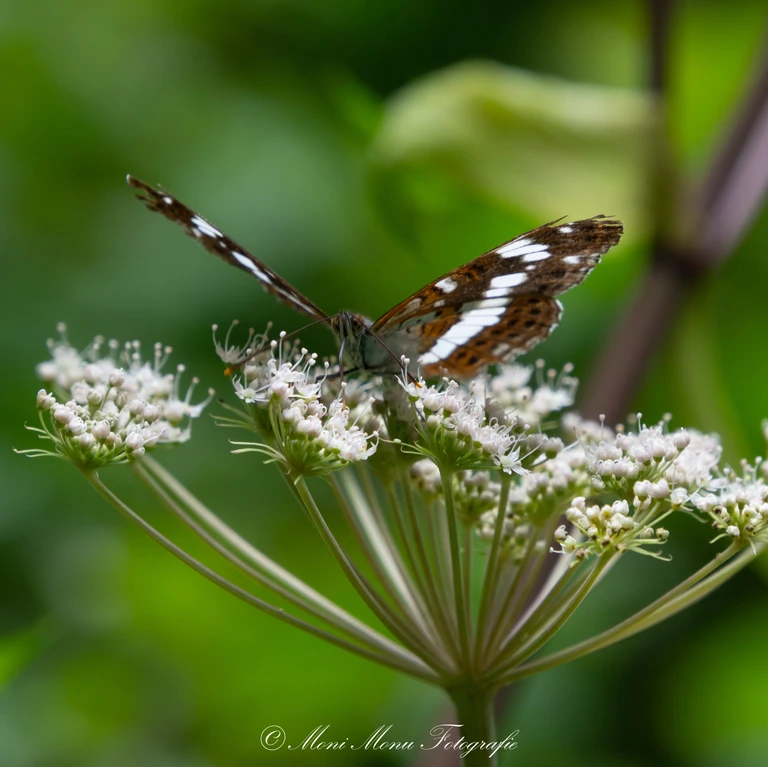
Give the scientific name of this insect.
Limenitis camilla (also Ladoga camilla)
